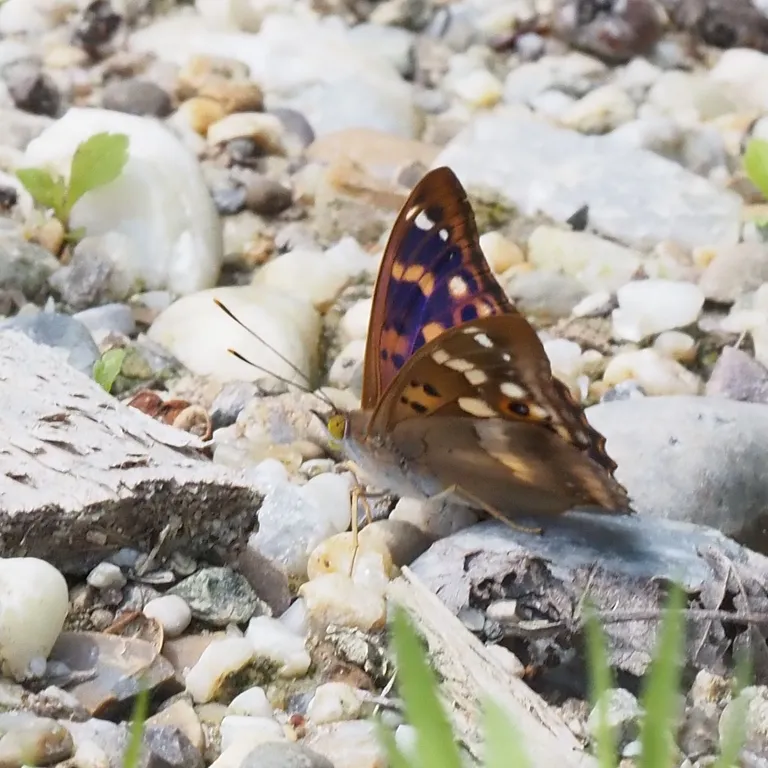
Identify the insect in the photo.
Apatura ilia
